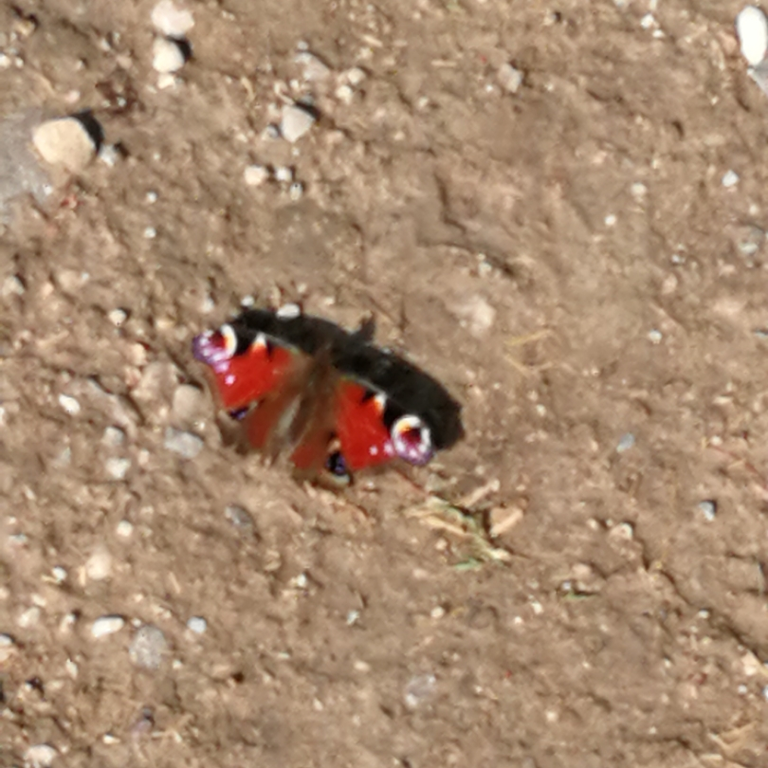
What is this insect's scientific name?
Aglais io
